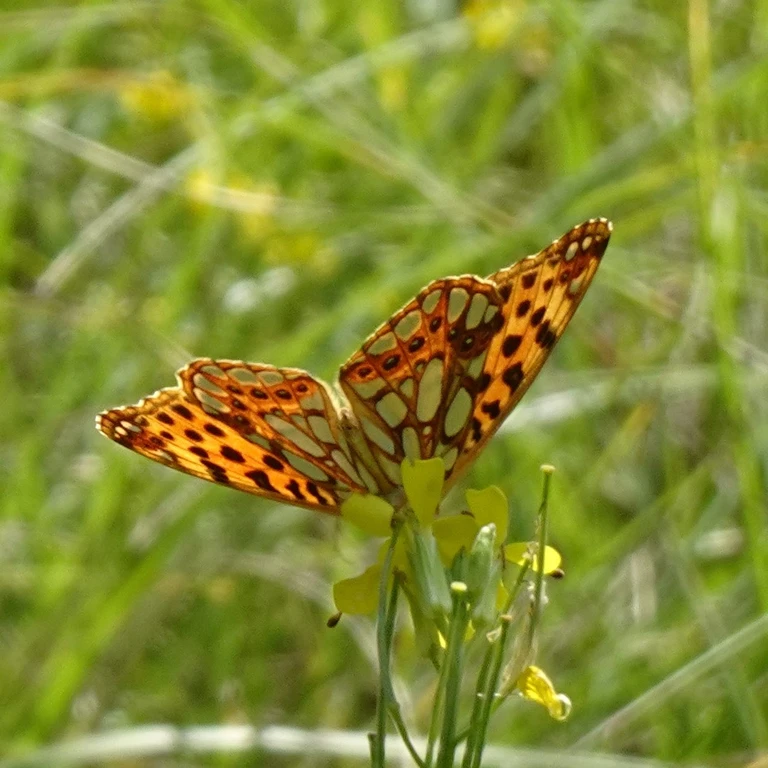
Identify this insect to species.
Issoria lathonia
